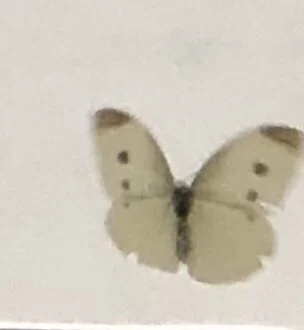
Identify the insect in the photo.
Pieris rapae
